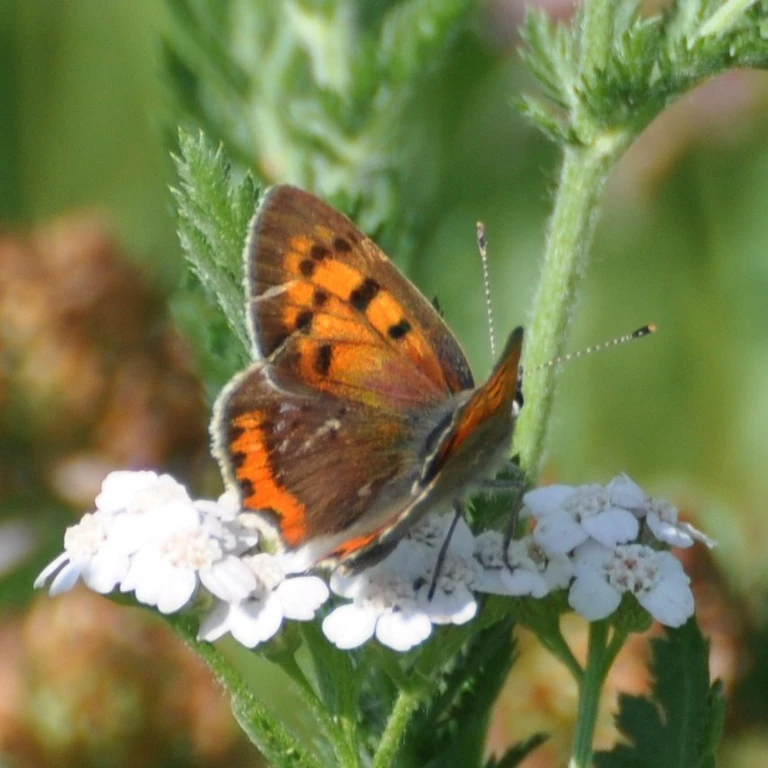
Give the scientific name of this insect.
Lycaena phlaeas
